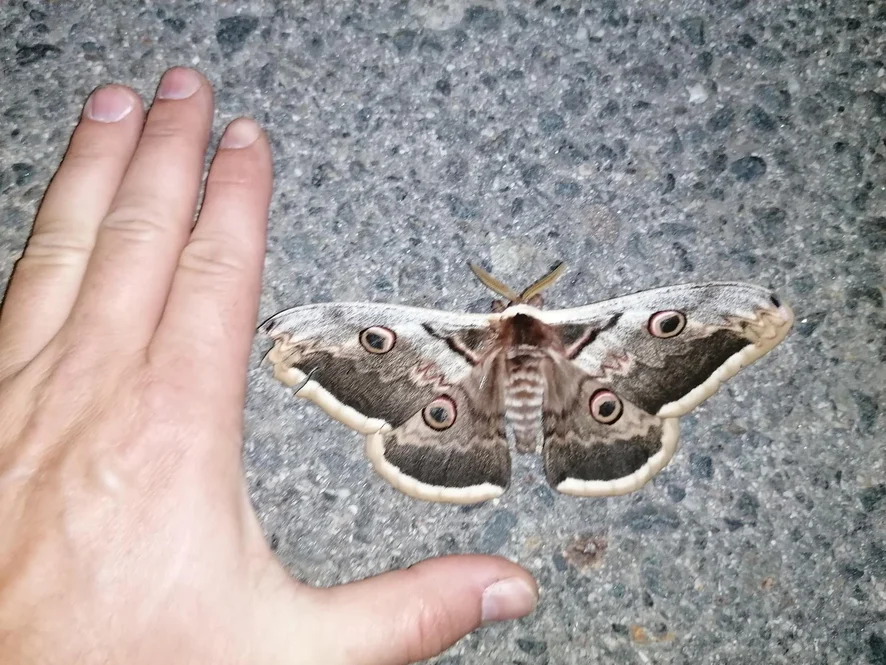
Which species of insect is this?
Saturnia pyri
